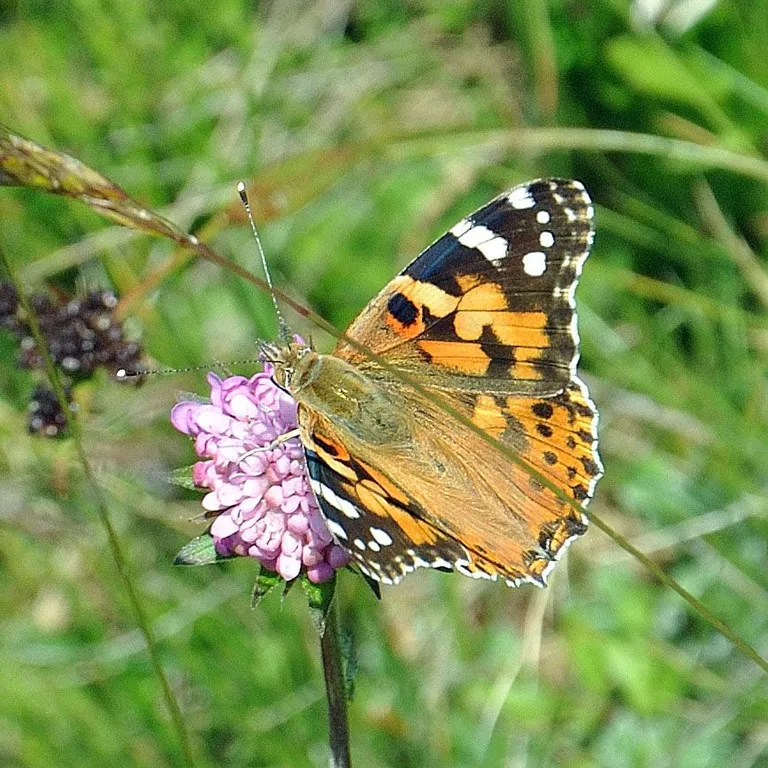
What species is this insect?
Vanessa cardui
